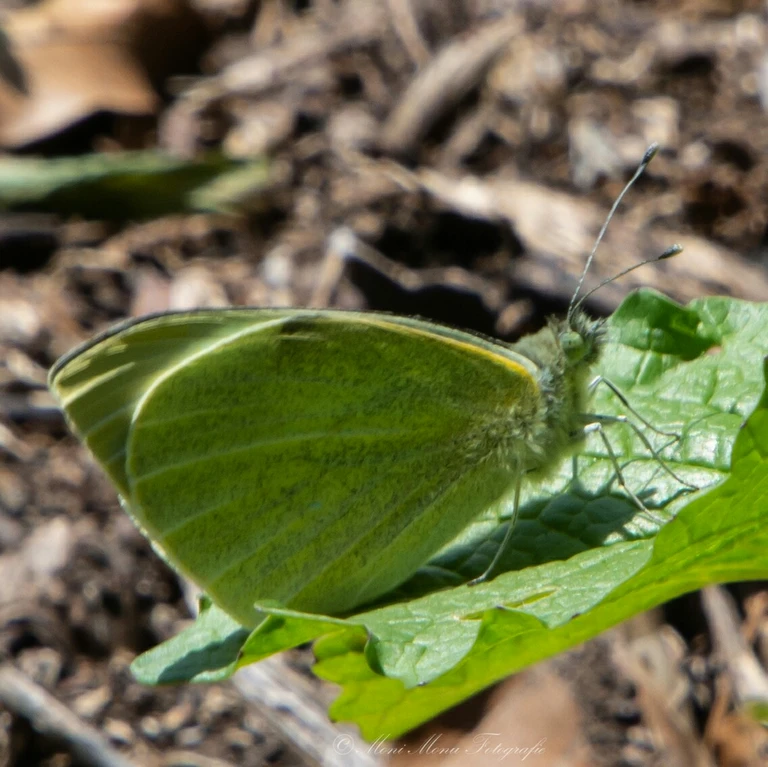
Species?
Pieris brassicae
